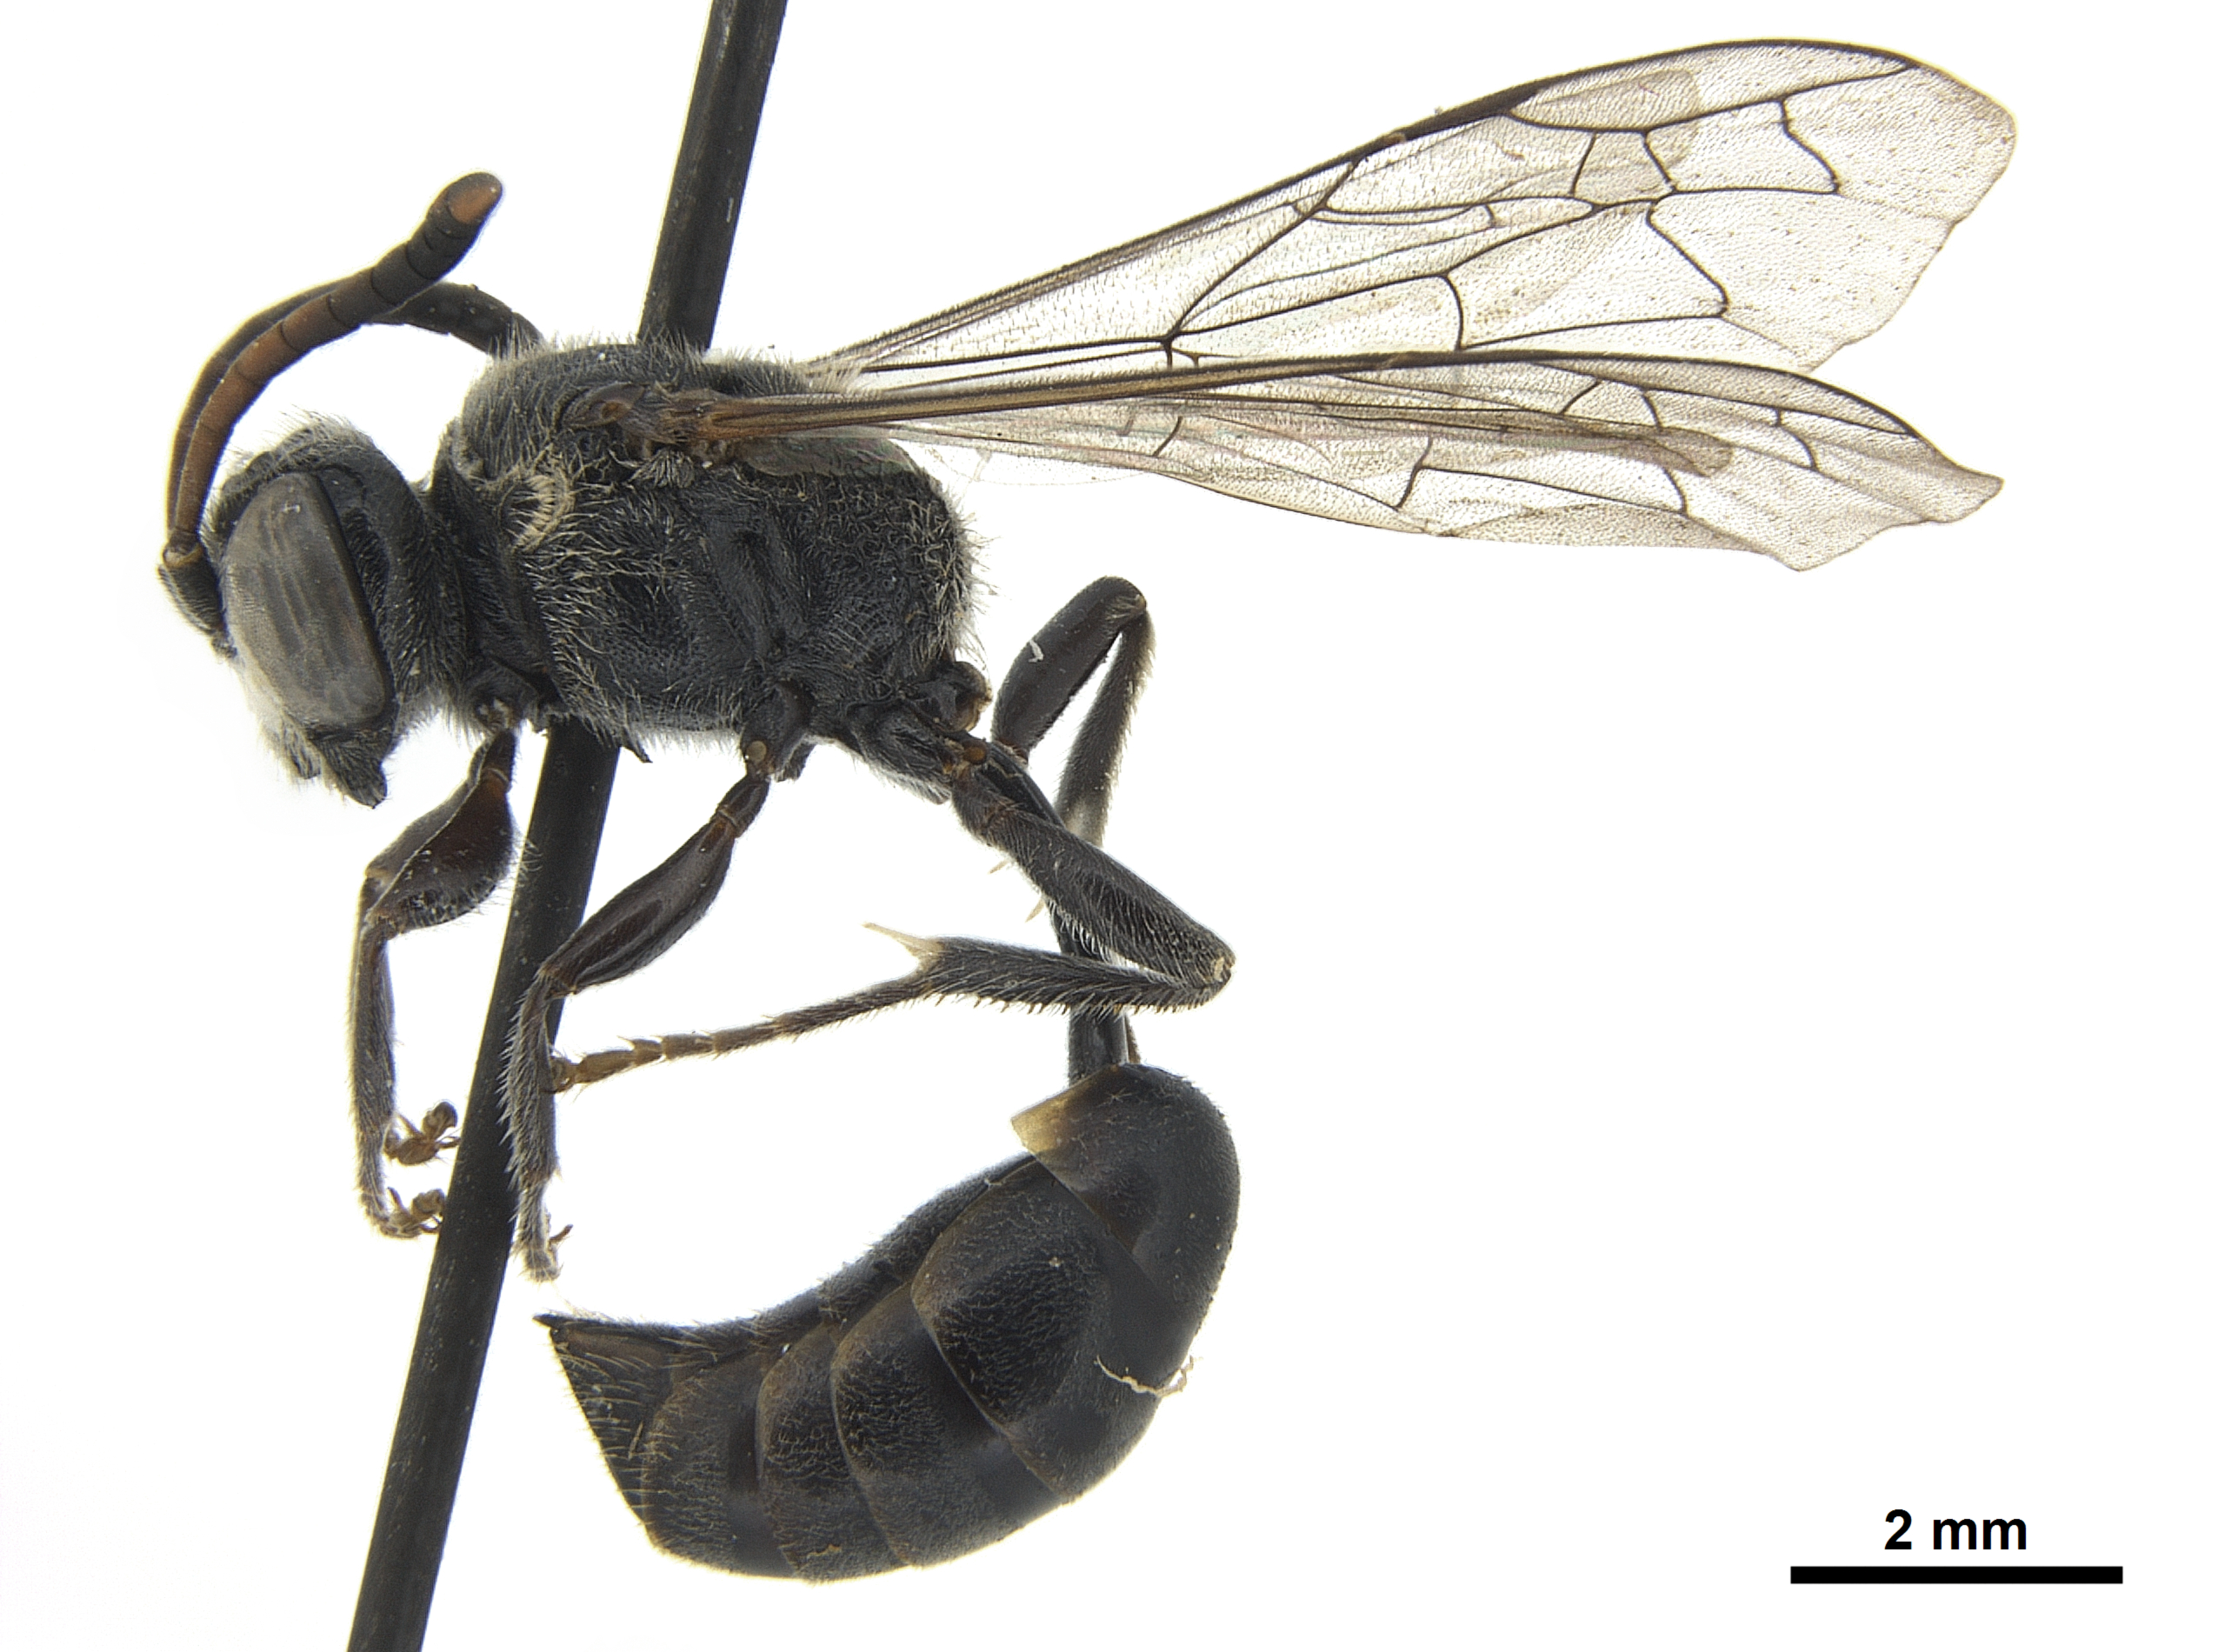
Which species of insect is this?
Pseneo simplicicornis
